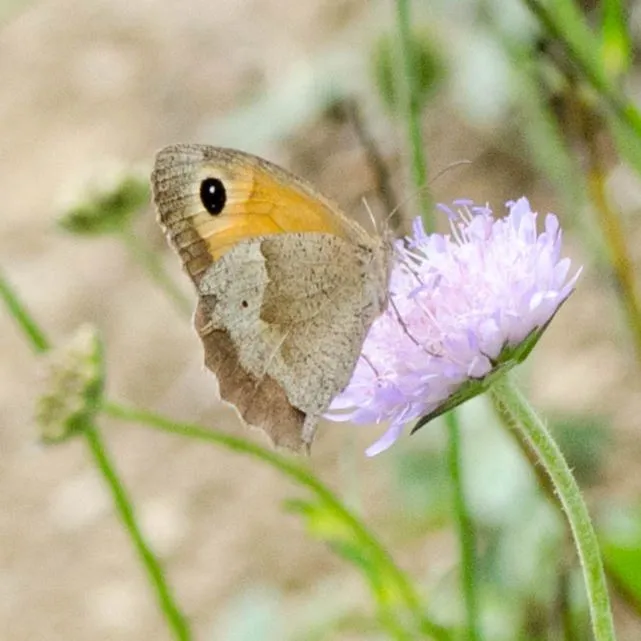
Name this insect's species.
Maniola jurtina
